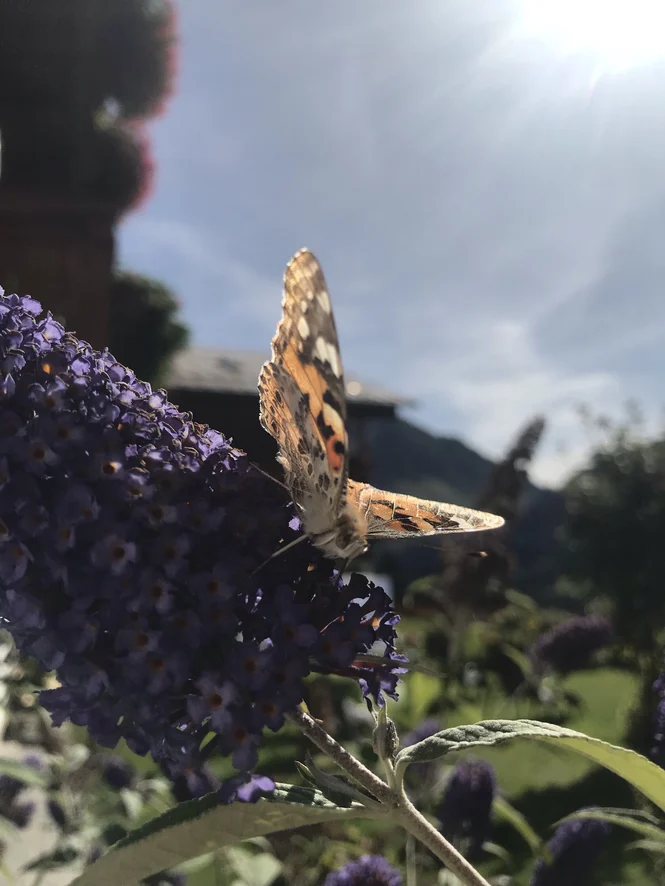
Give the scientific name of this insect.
Vanessa cardui
